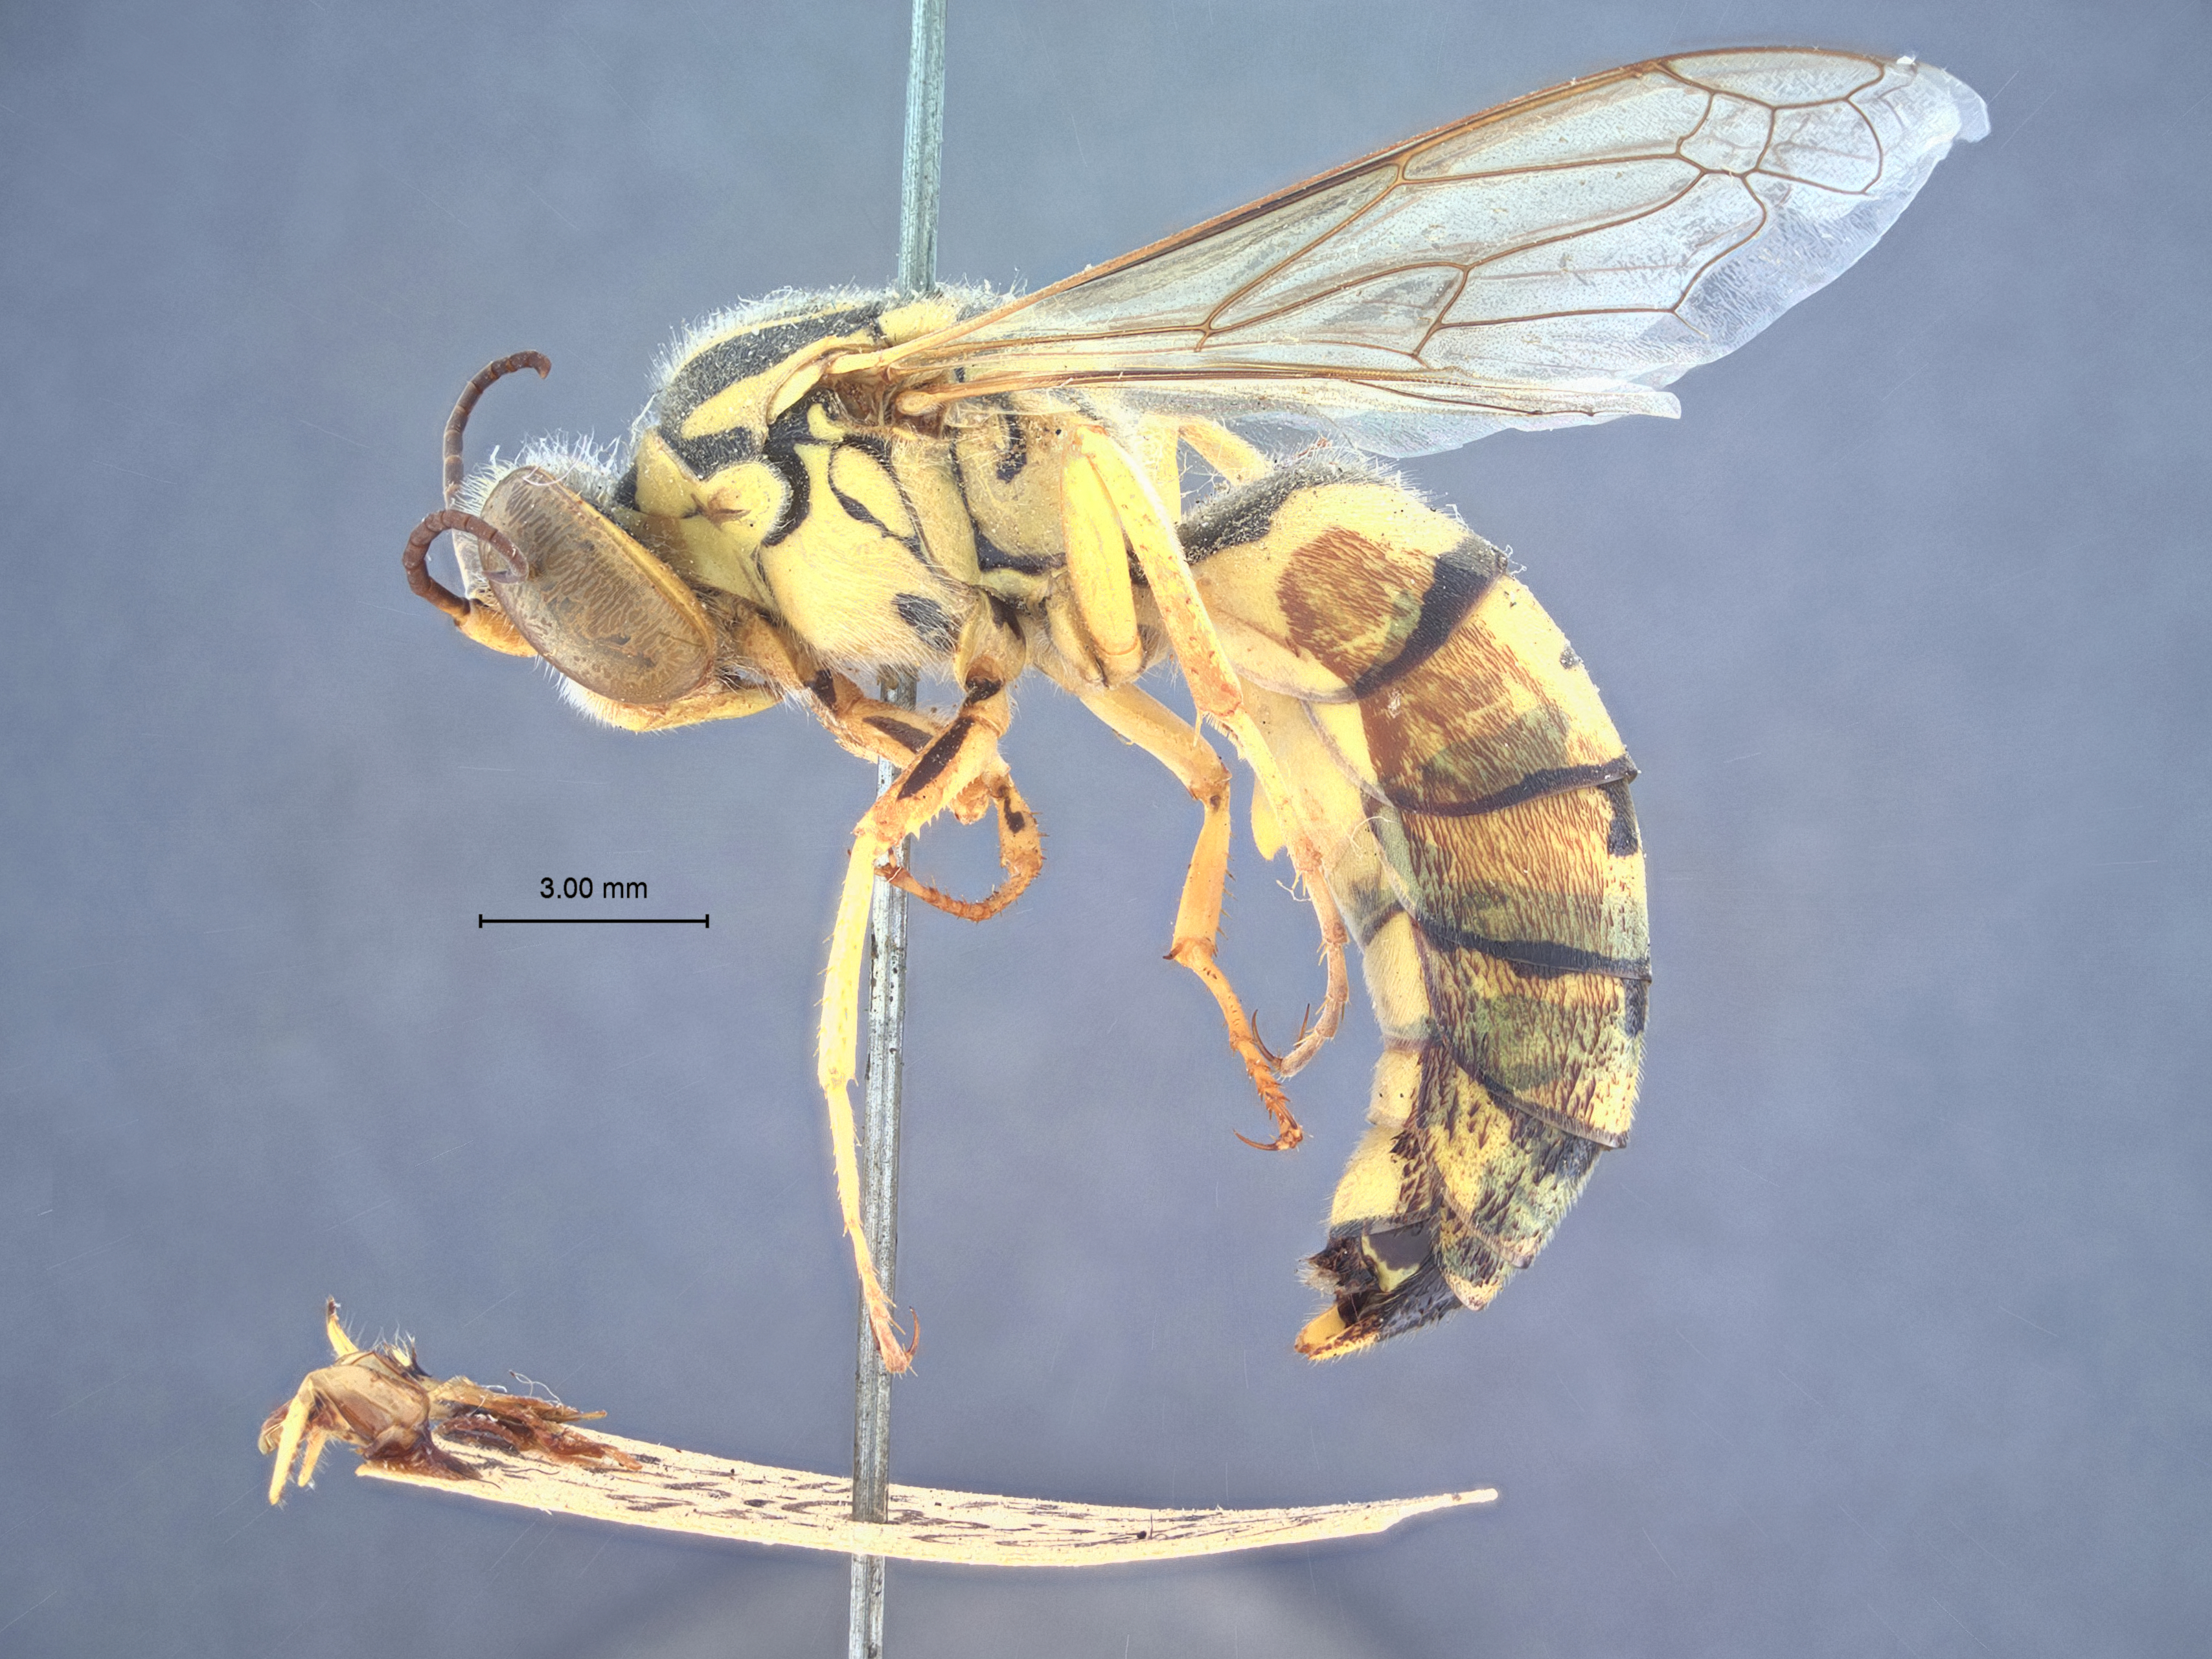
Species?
Stictiella callista
